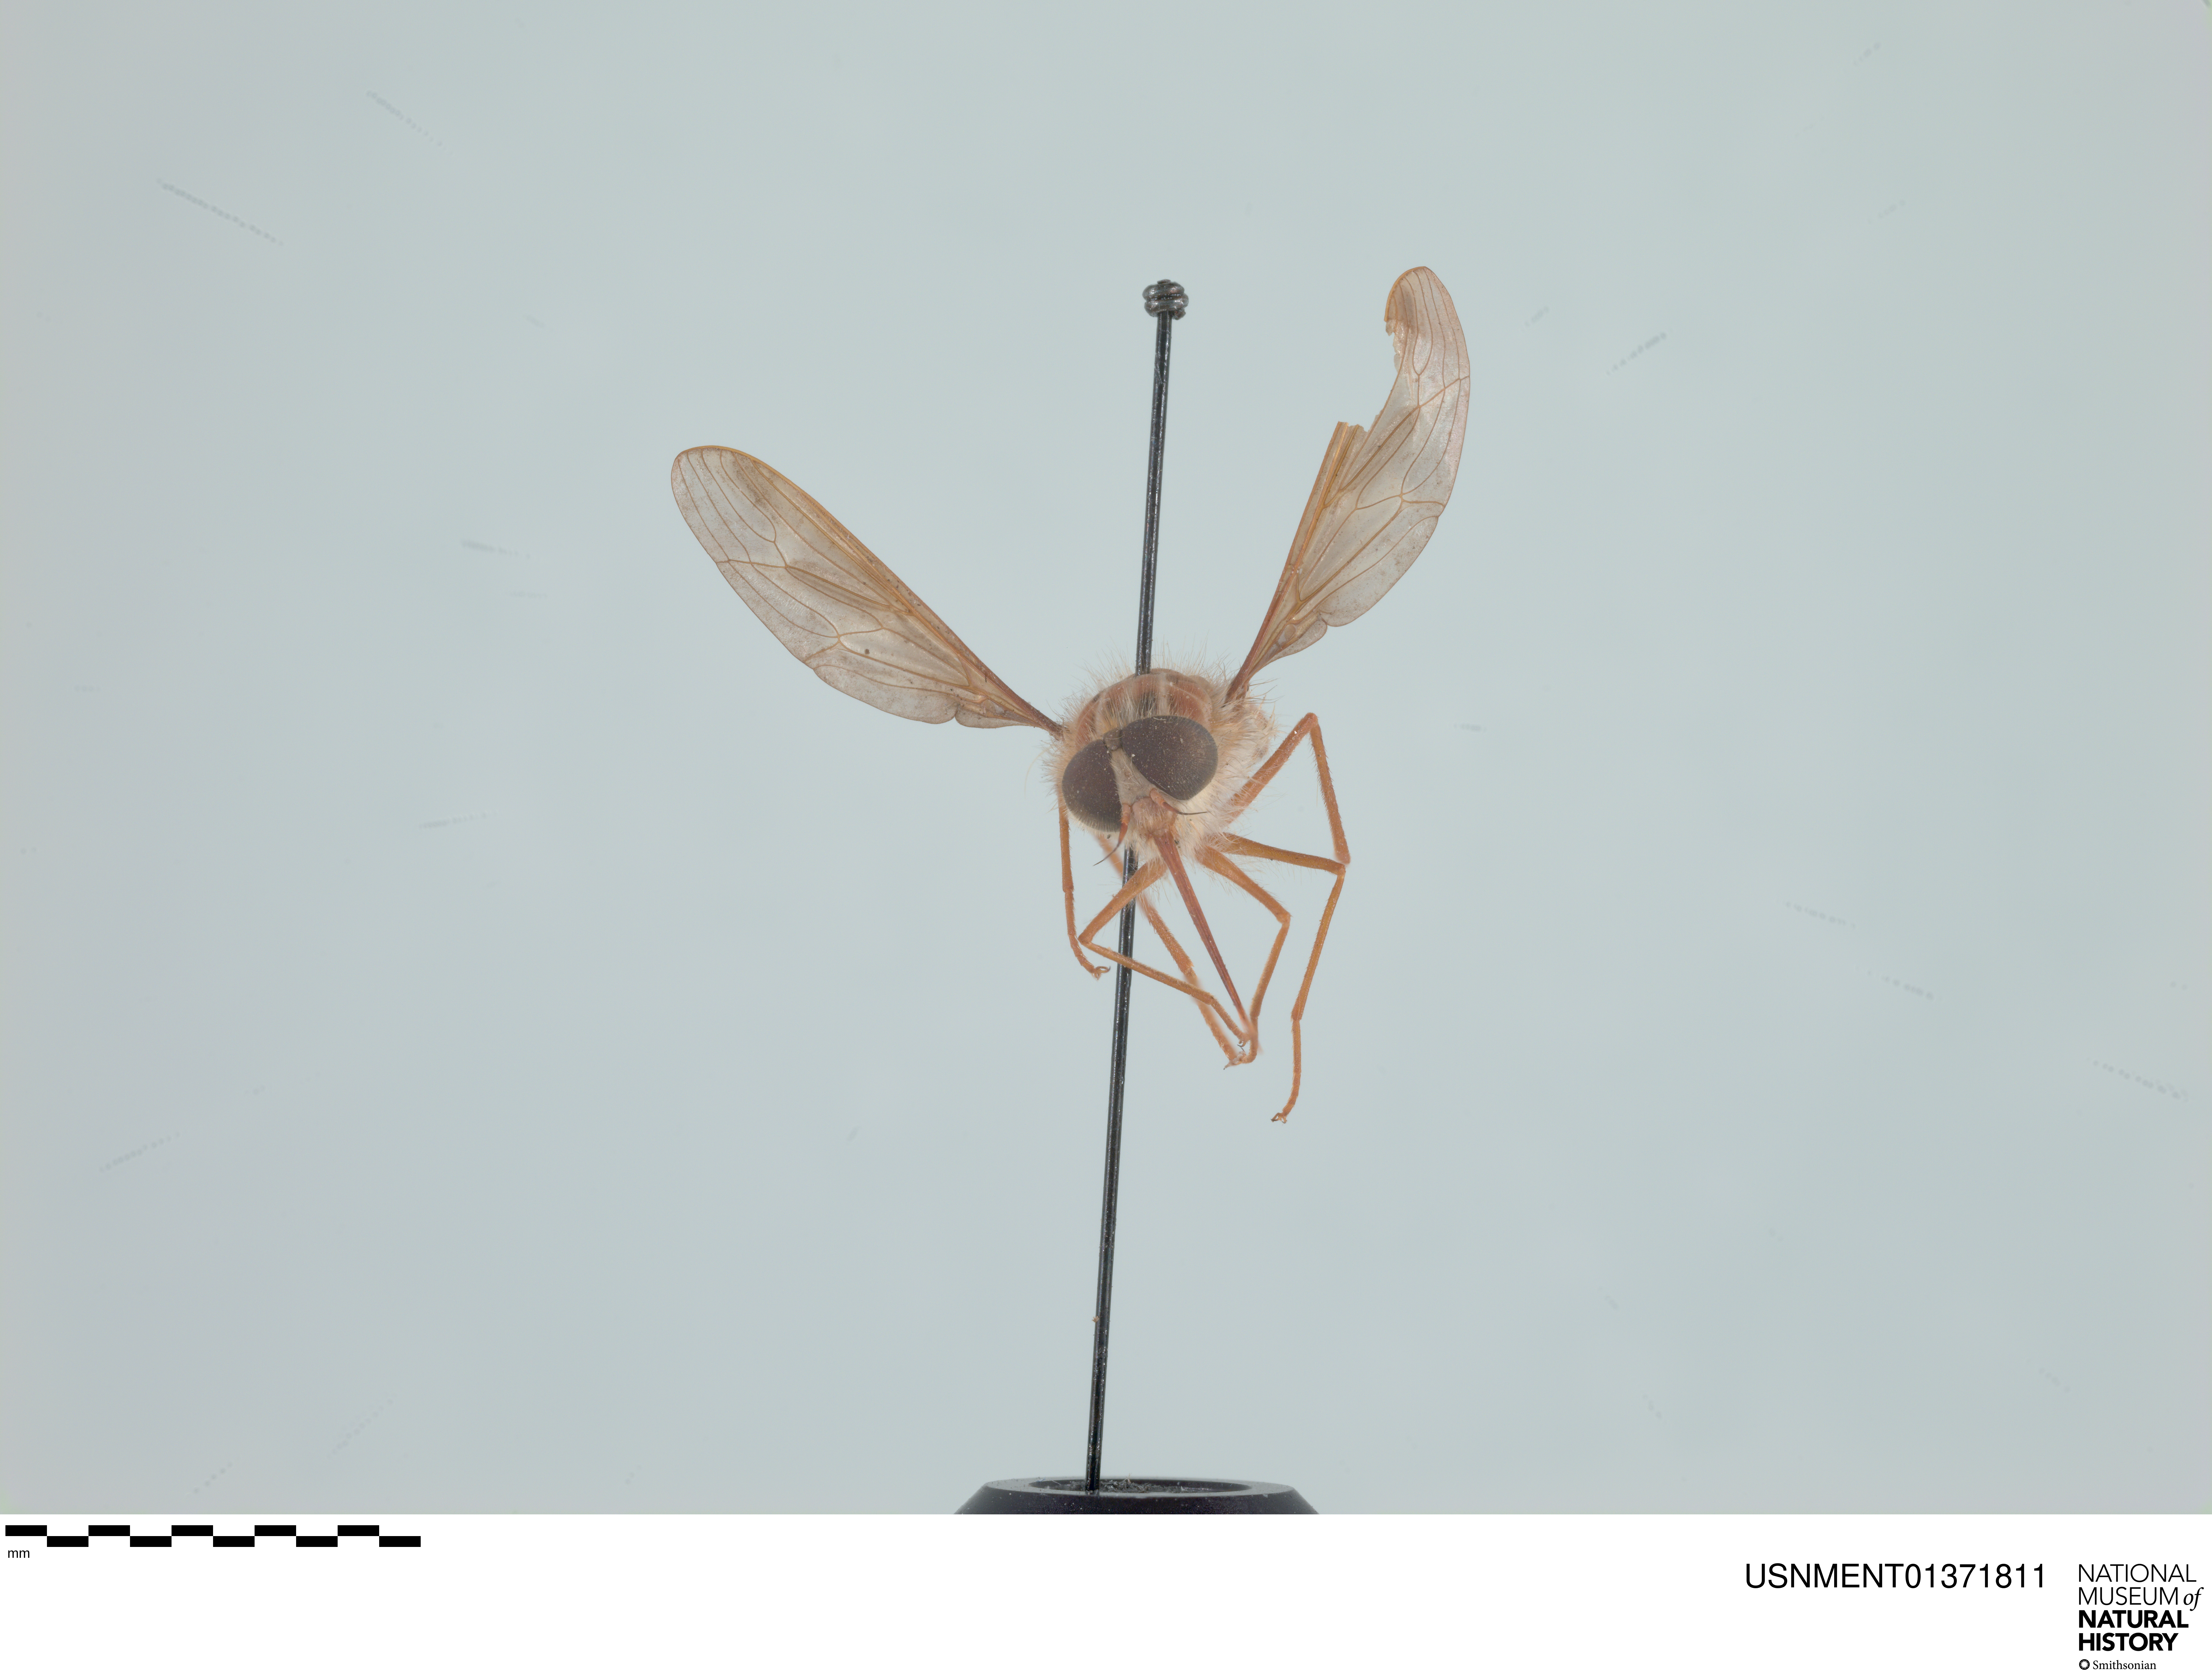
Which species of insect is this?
Hirmoneura nubipennis (also Trichophthalma nubipennis)
